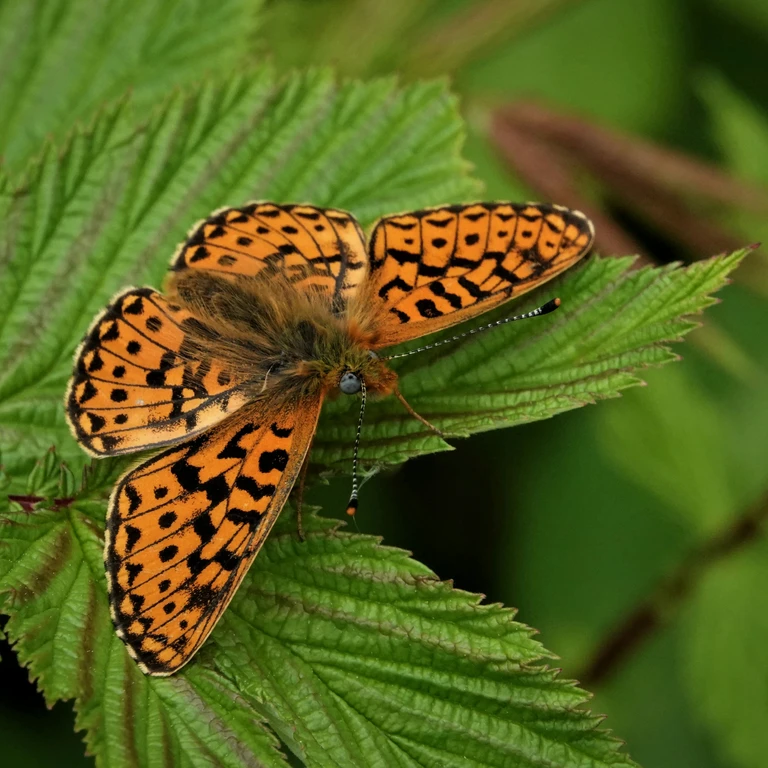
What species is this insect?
Boloria euphrosyne (also Clossiana euphrosyne)
